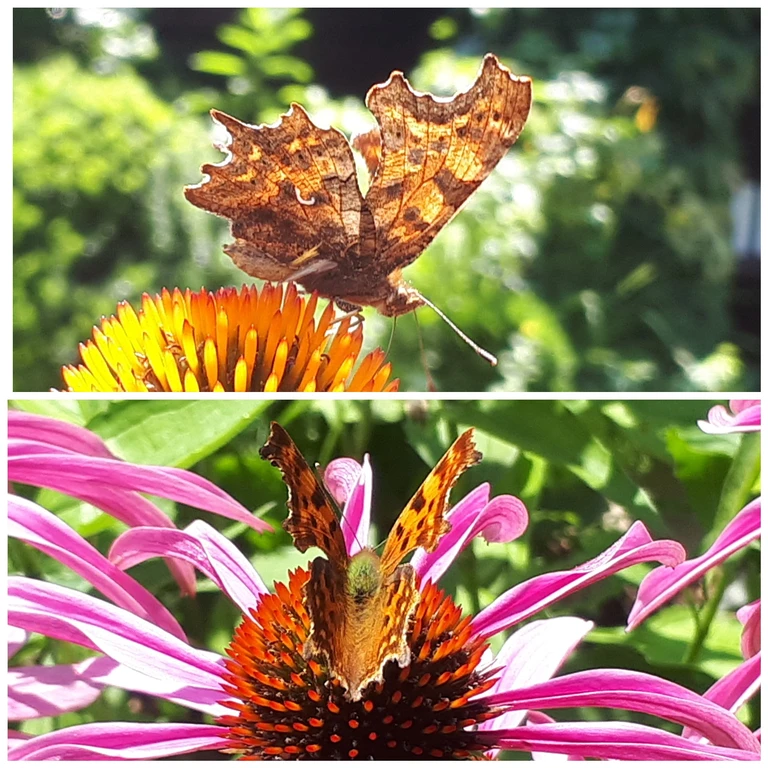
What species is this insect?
Polygonia c-album
